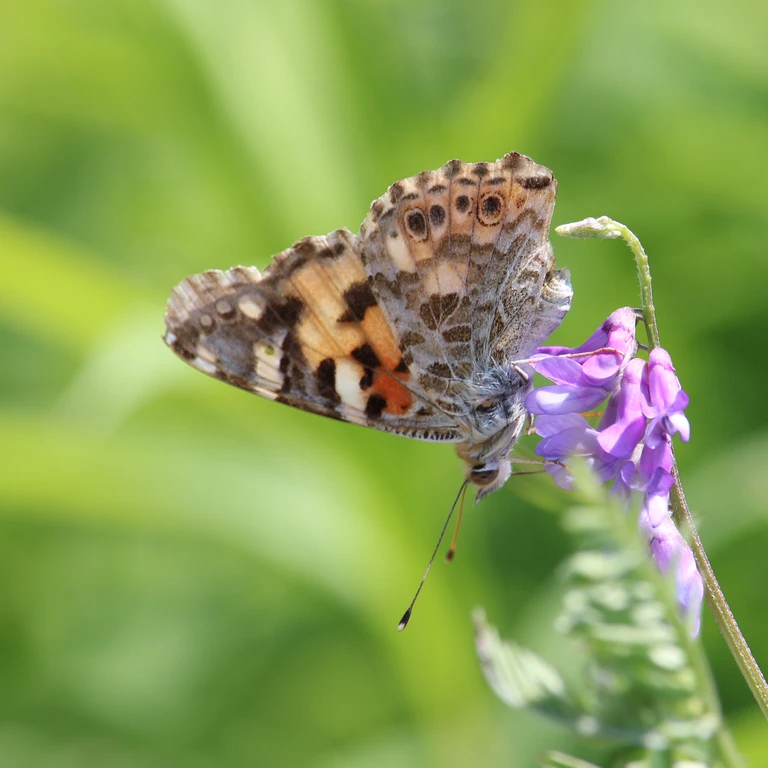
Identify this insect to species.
Vanessa cardui
